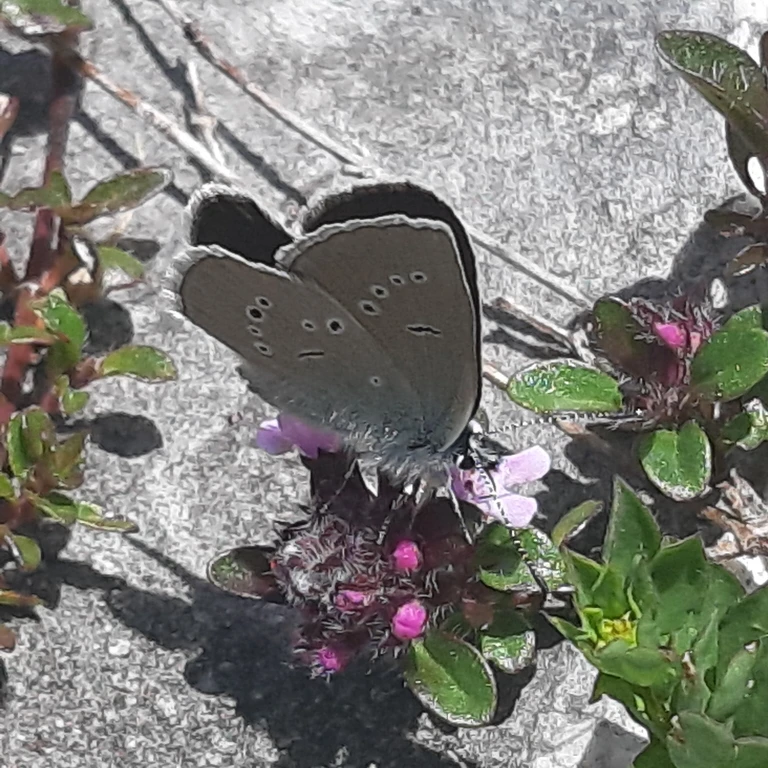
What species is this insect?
Cyaniris semiargus
